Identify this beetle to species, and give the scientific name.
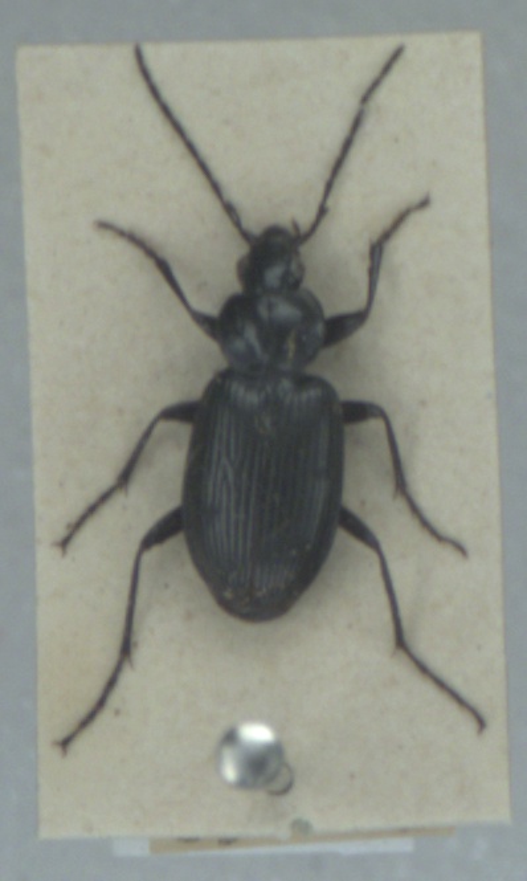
Agonum emarginatum
